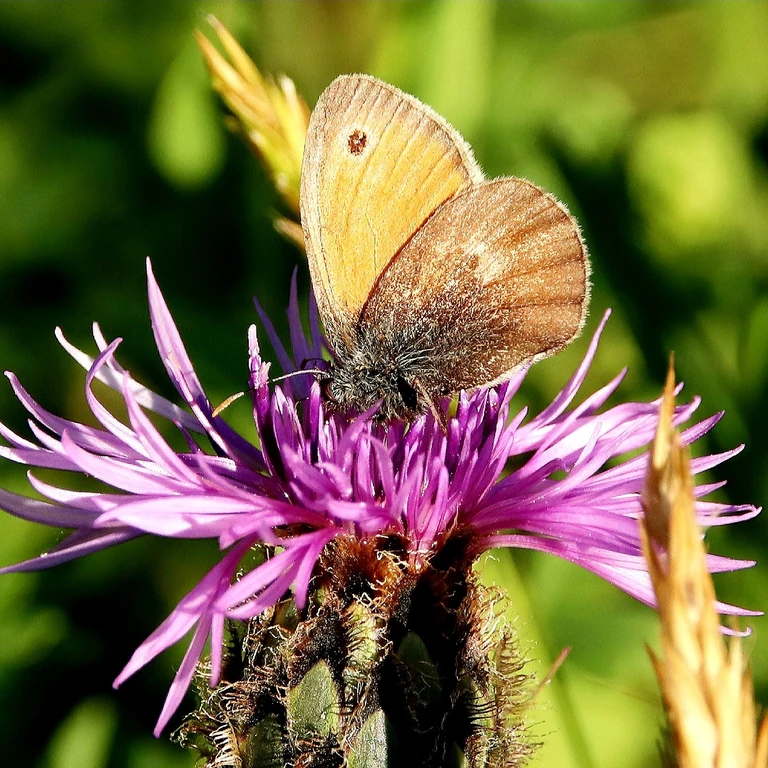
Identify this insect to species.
Coenonympha pamphilus
